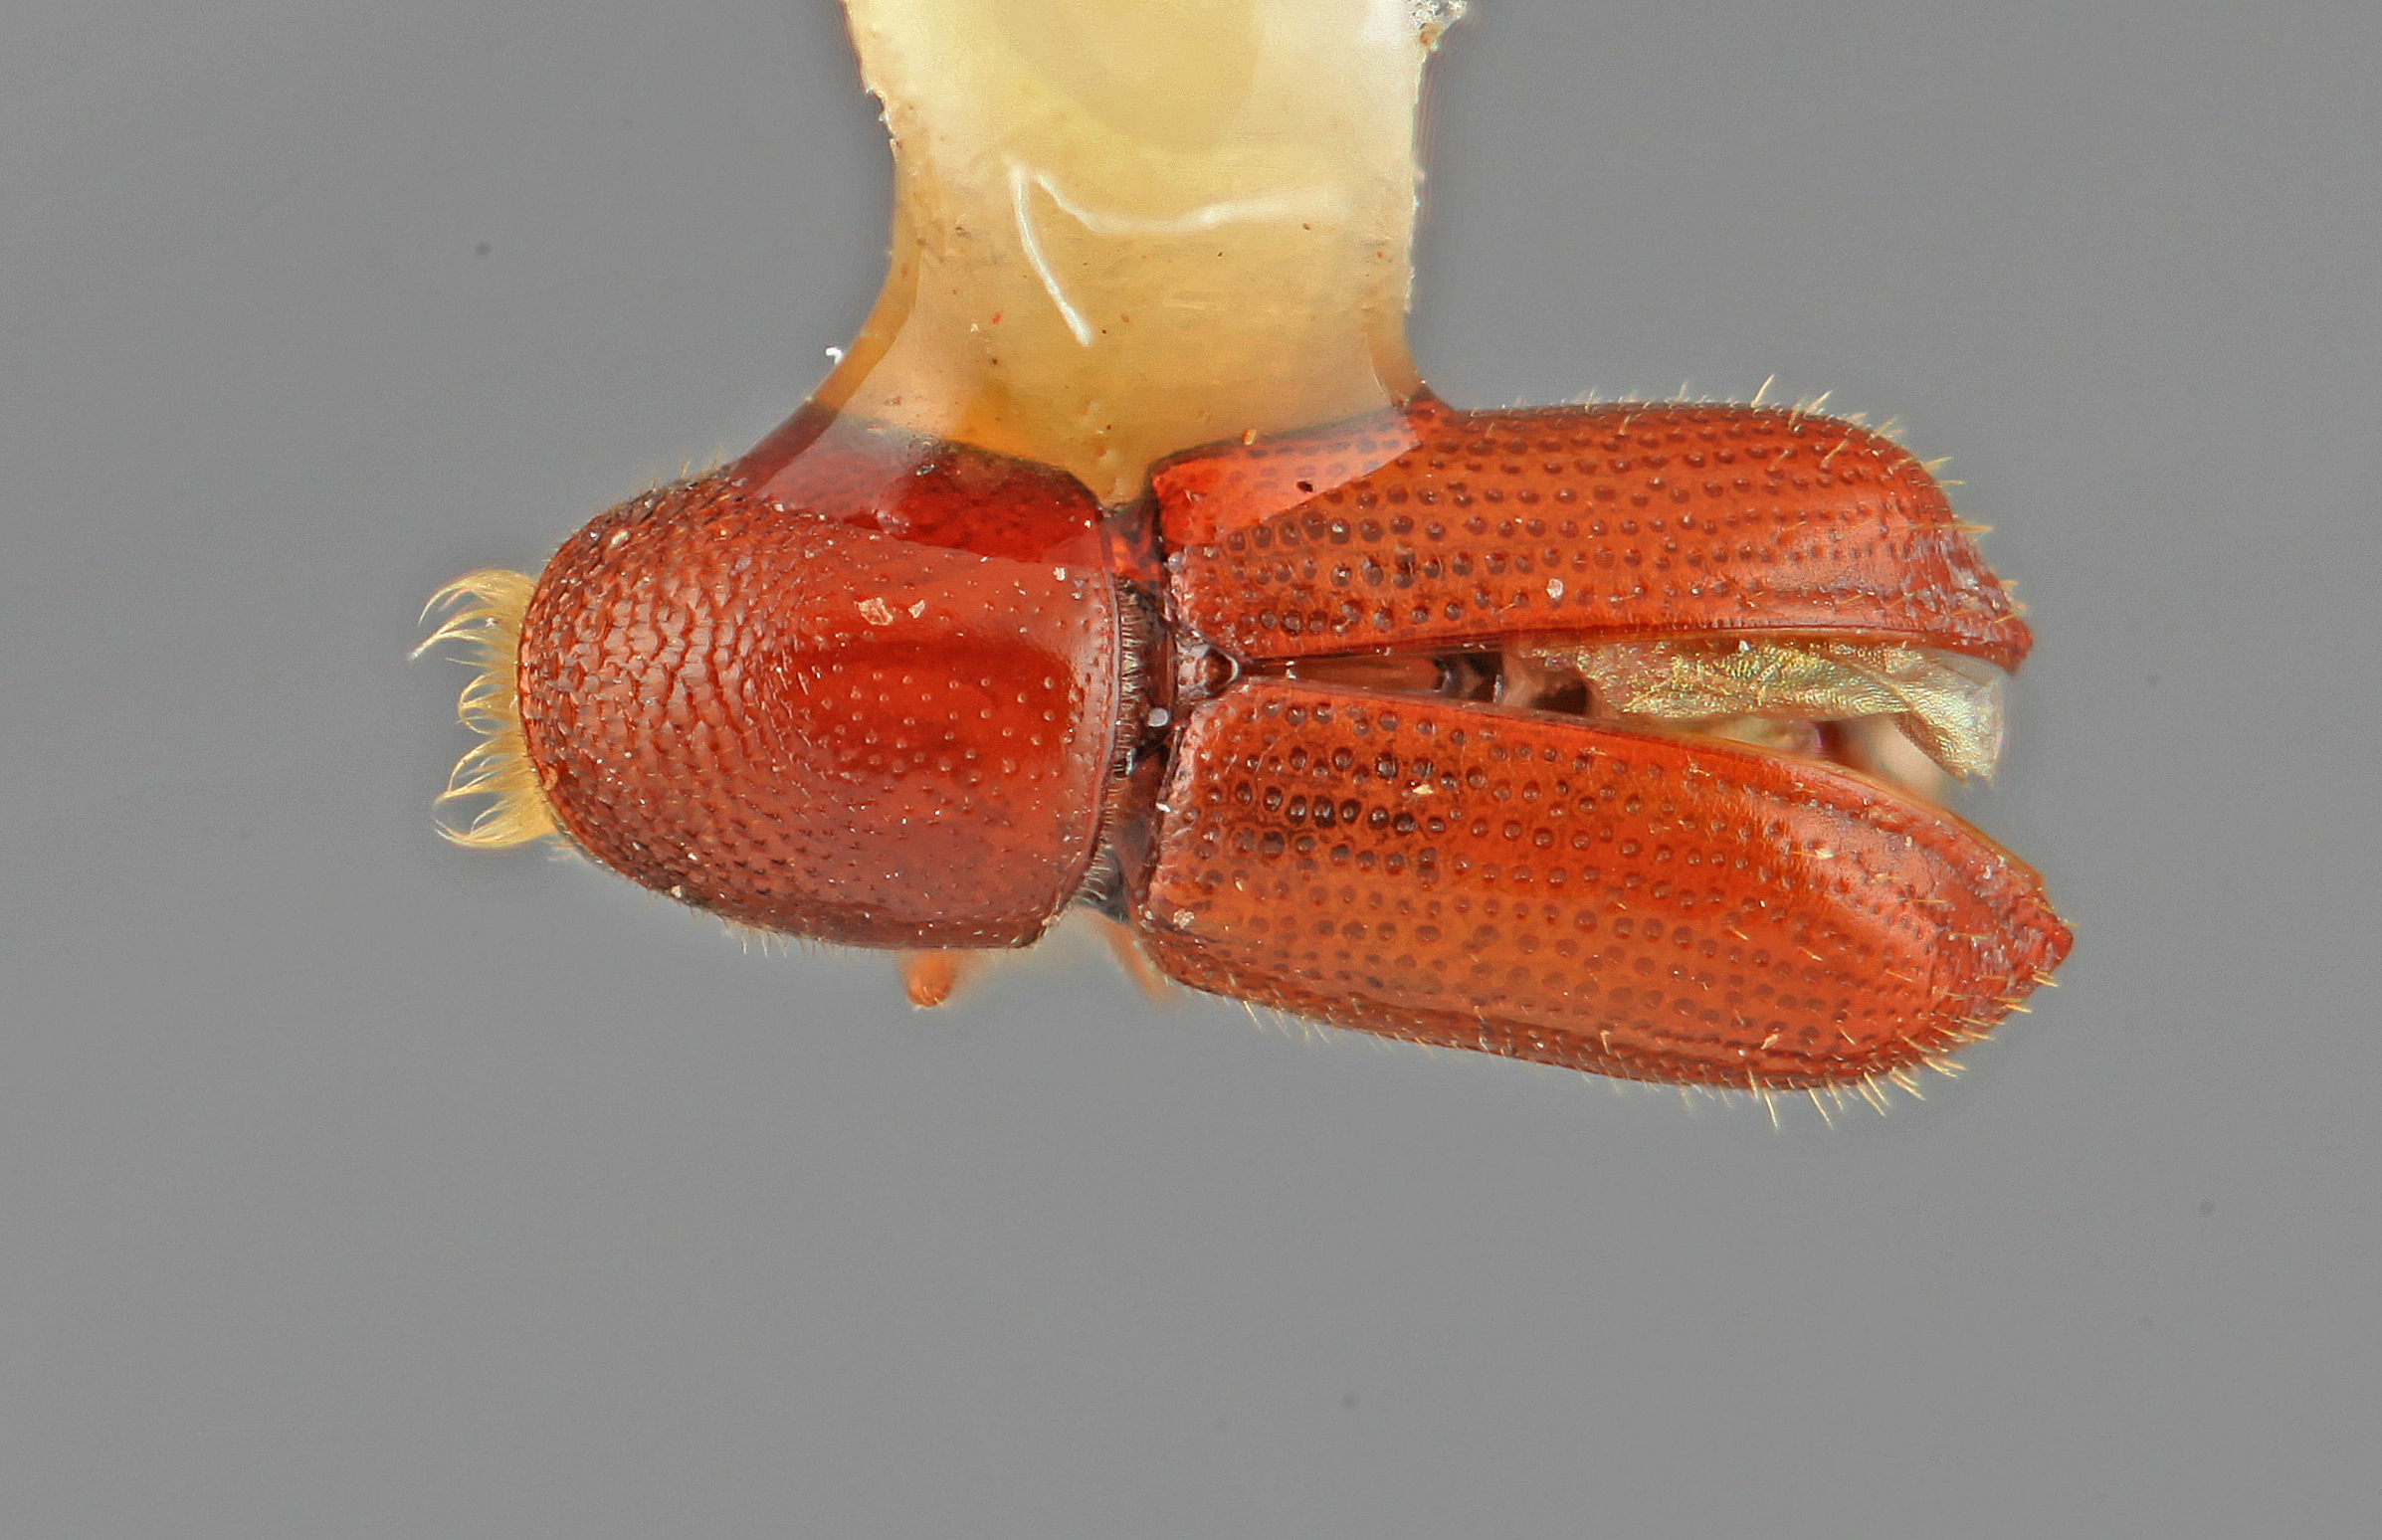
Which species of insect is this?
Pityophthorus minatus
